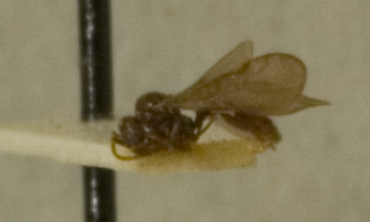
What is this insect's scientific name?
Rogeria striatella
